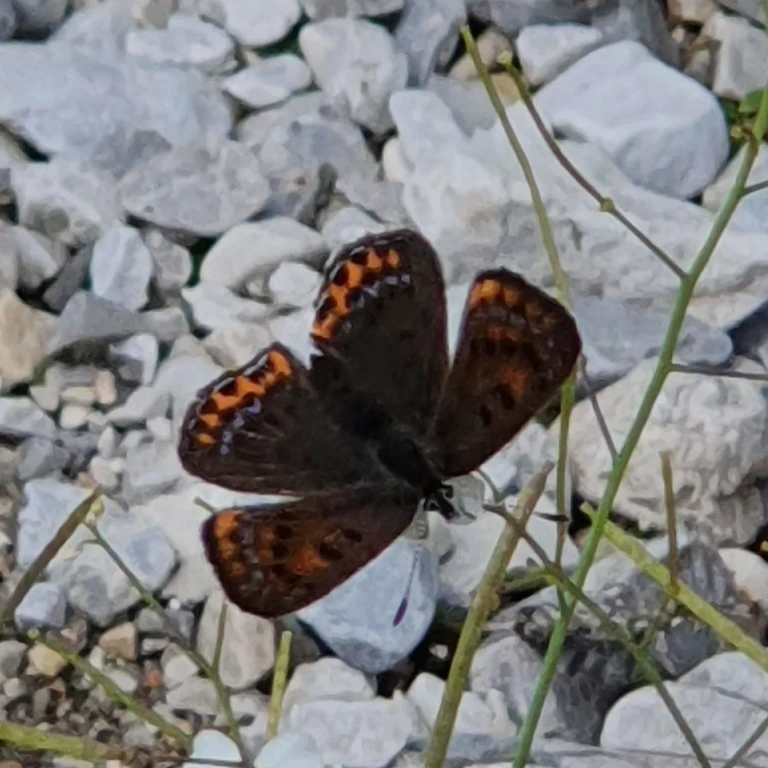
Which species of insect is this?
Lycaena helle (also Helleia helle)
